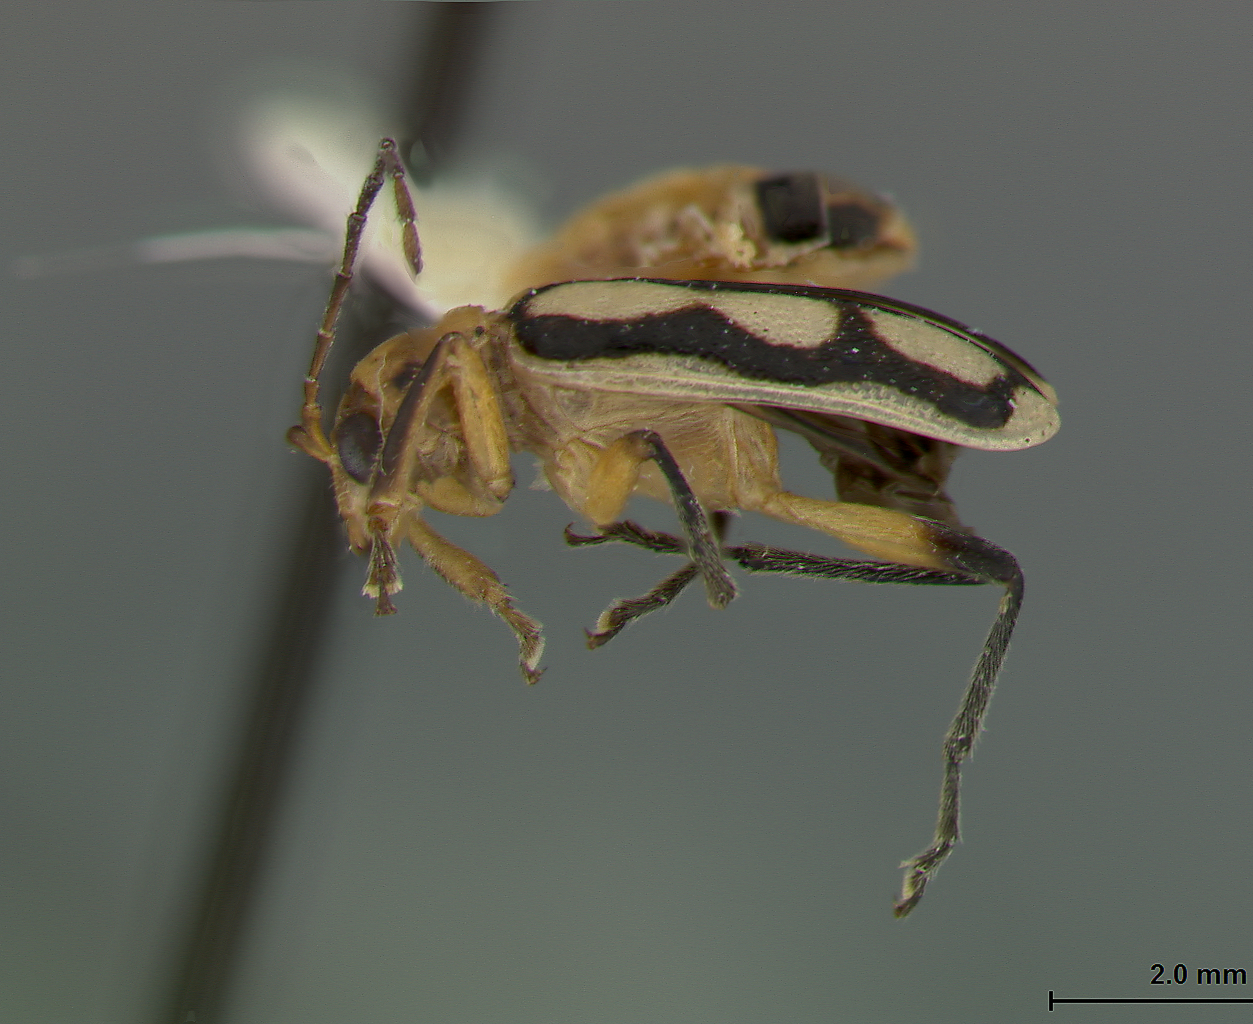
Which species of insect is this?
Iceloceras parviplagiatum
